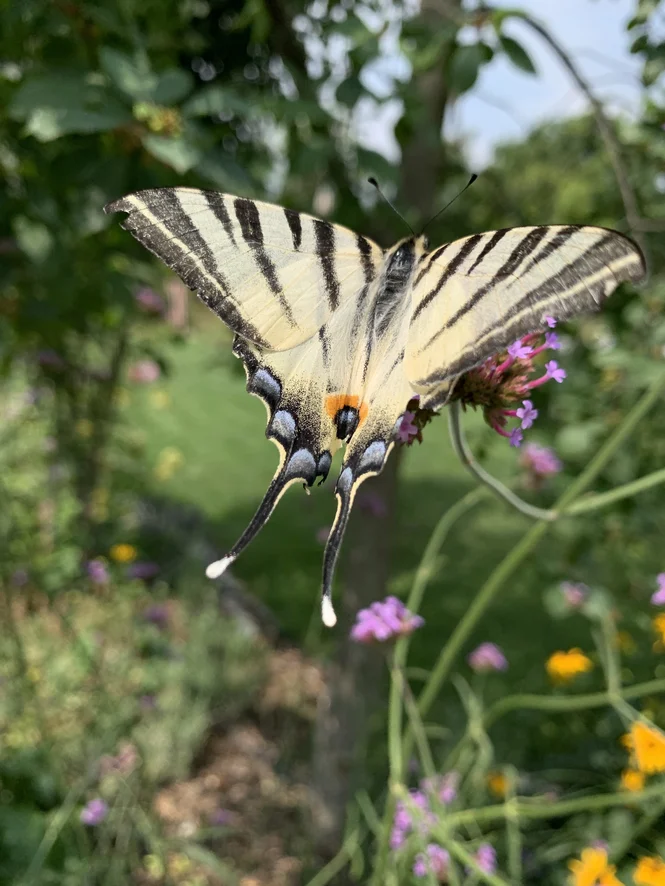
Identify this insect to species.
Iphiclides podalirius
